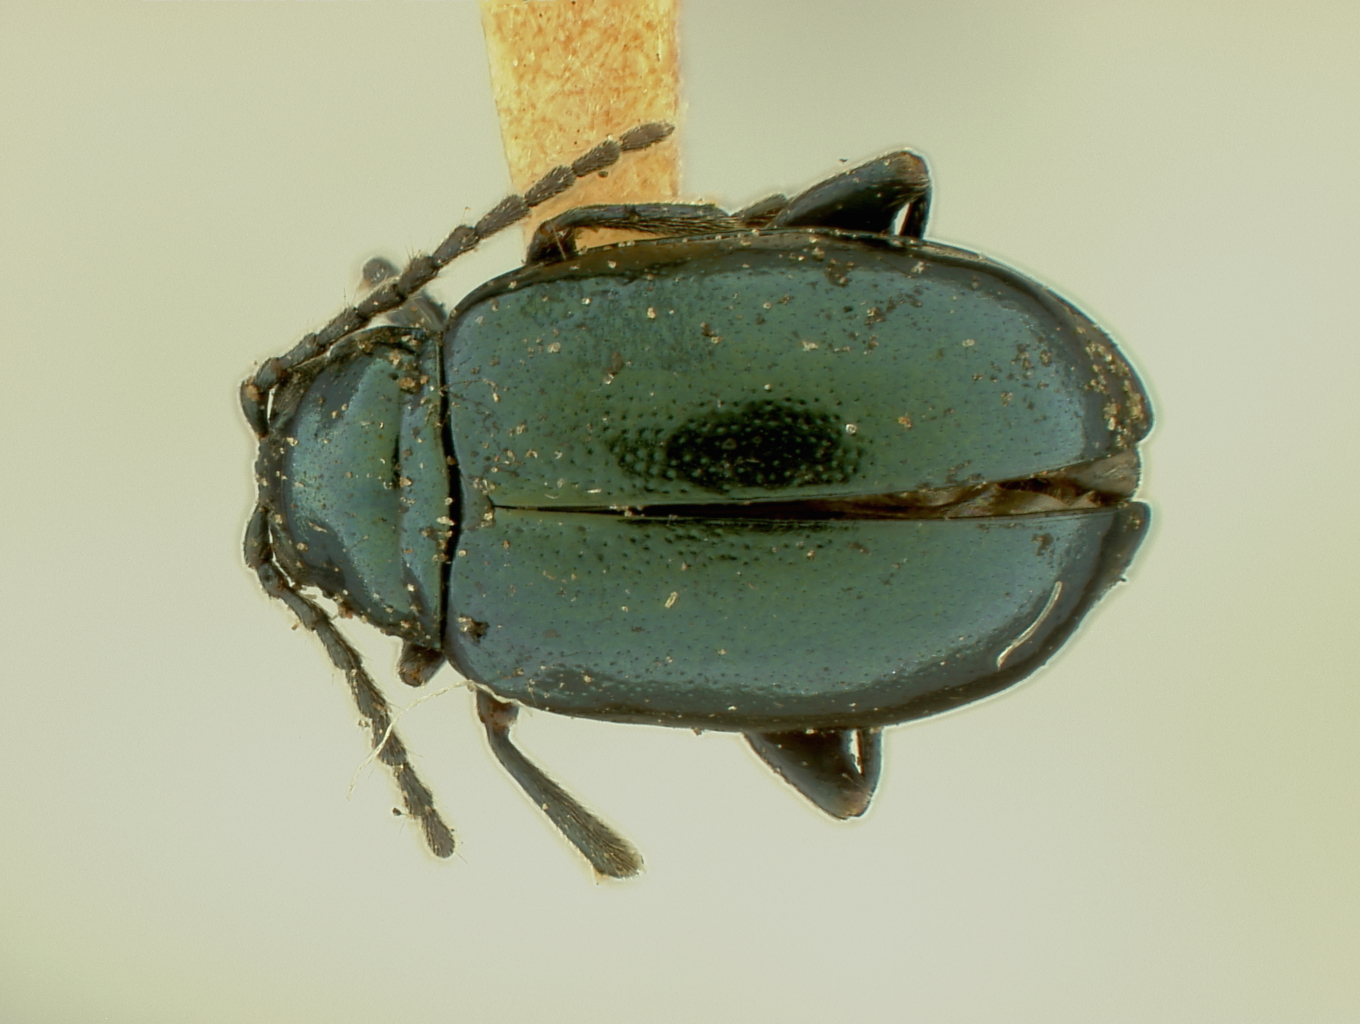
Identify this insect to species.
Altica woodsi
